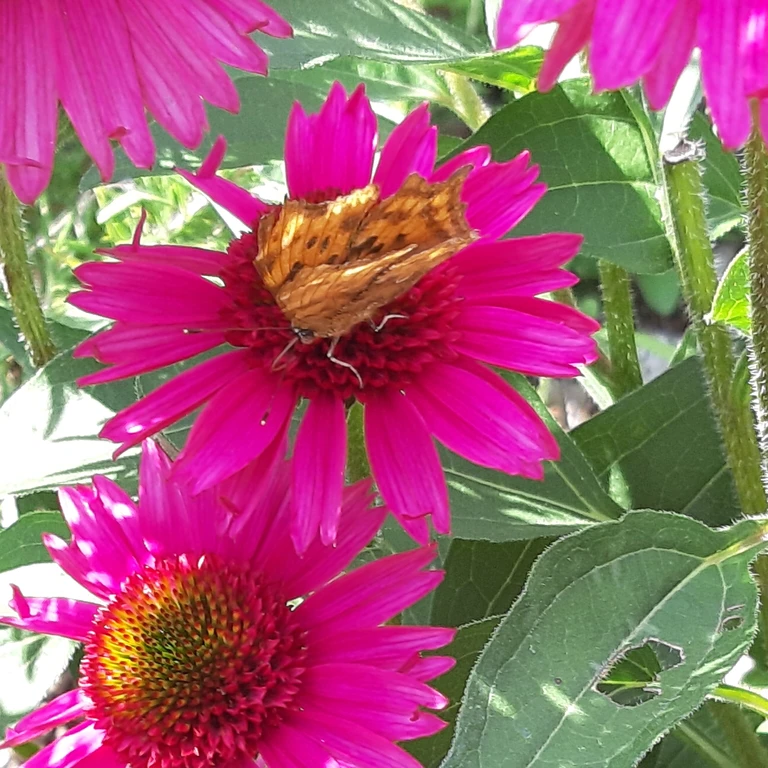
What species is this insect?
Polygonia c-album
